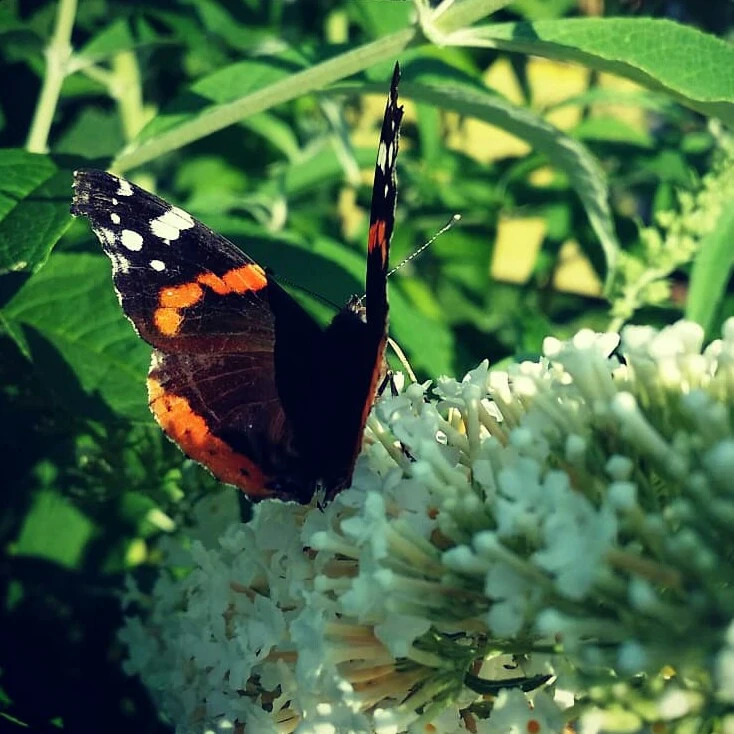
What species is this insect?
Vanessa atalanta
